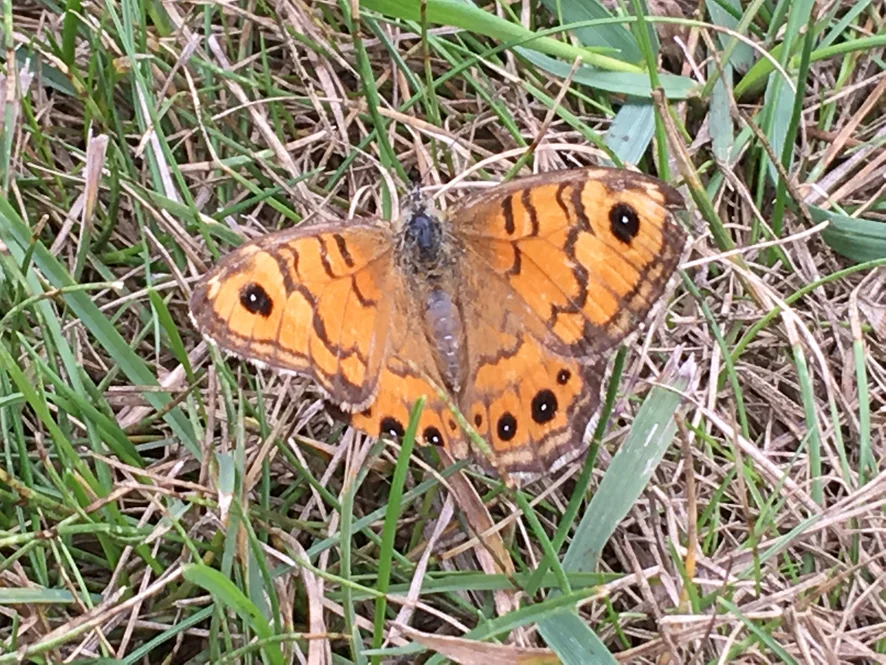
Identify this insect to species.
Lasiommata megera (also Pararge megera)
